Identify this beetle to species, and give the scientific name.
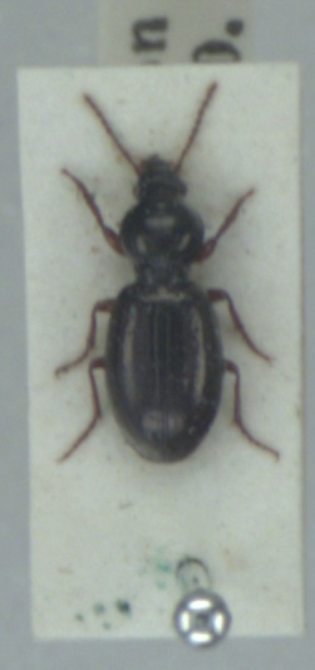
Miscodera arctica
